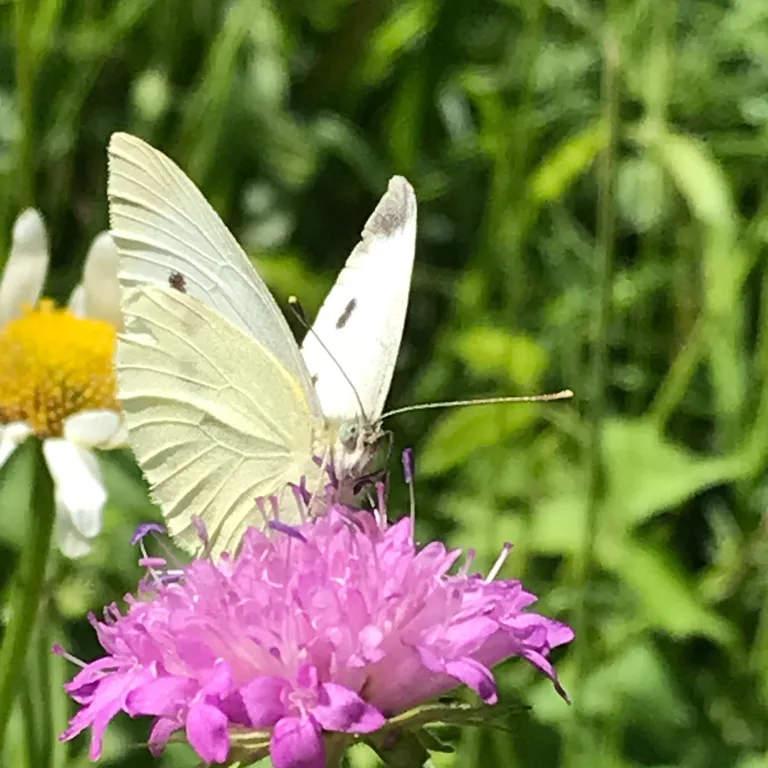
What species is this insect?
Pieris rapae
